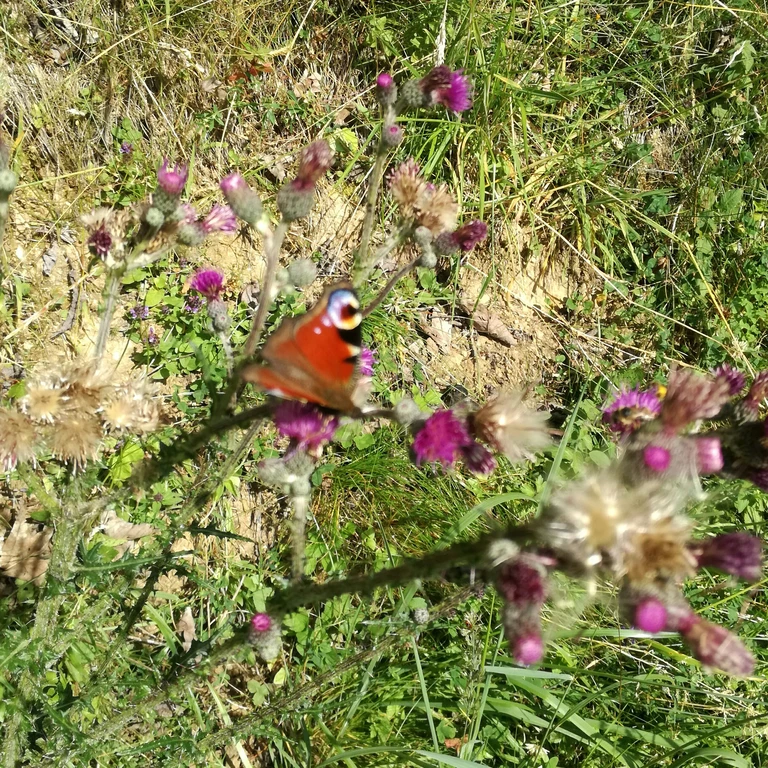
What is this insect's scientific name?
Aglais io
